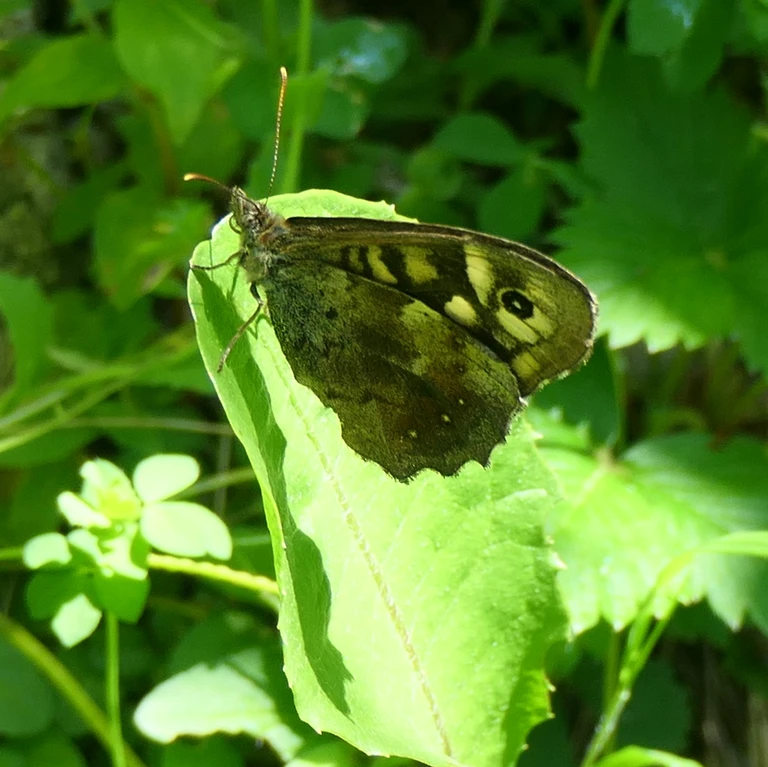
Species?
Pararge aegeria
